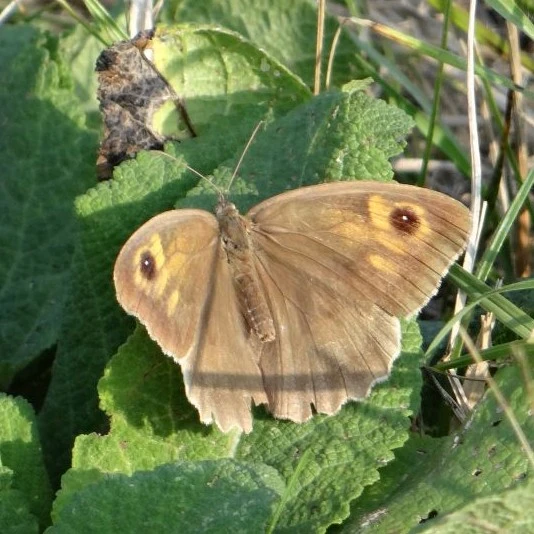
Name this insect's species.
Maniola jurtina
